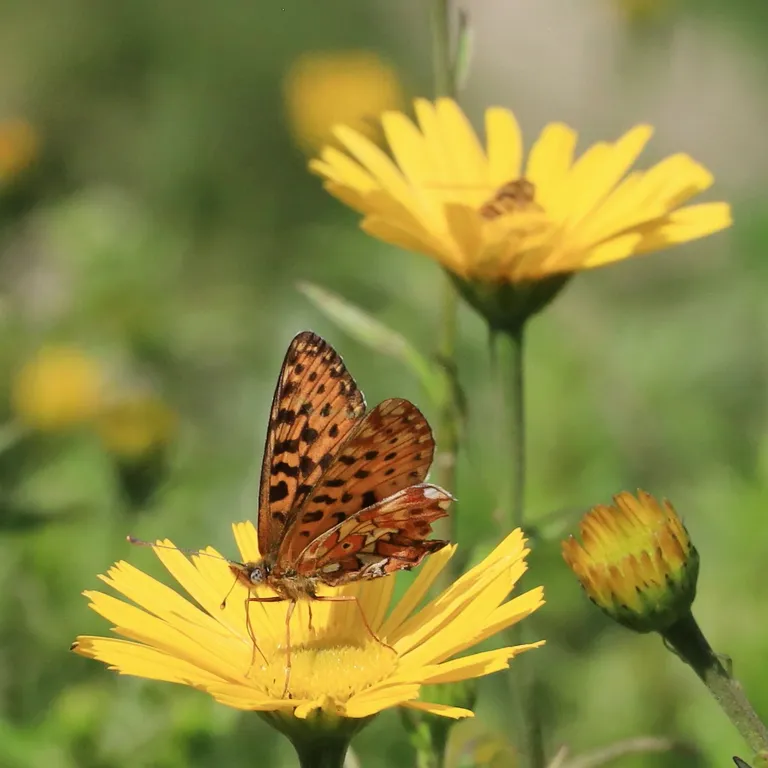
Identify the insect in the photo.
Boloria euphrosyne (also Clossiana euphrosyne)
